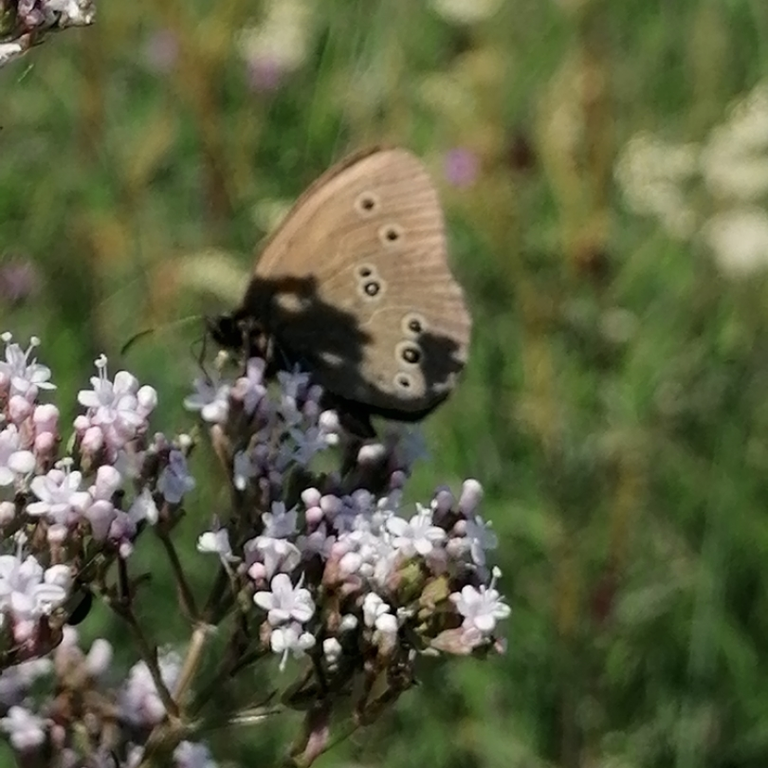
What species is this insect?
Aphantopus hyperantus
